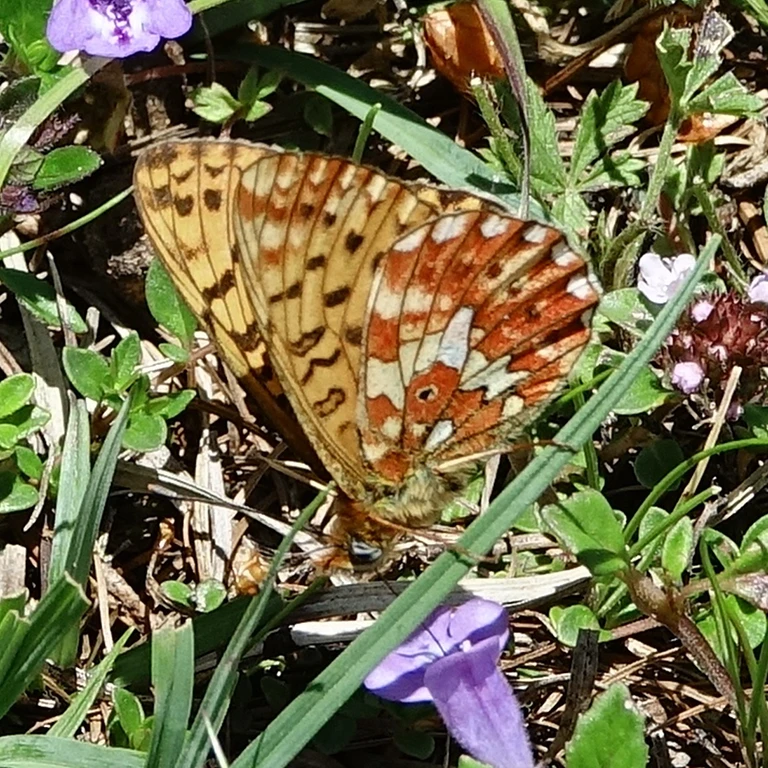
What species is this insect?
Boloria euphrosyne (also Clossiana euphrosyne)
